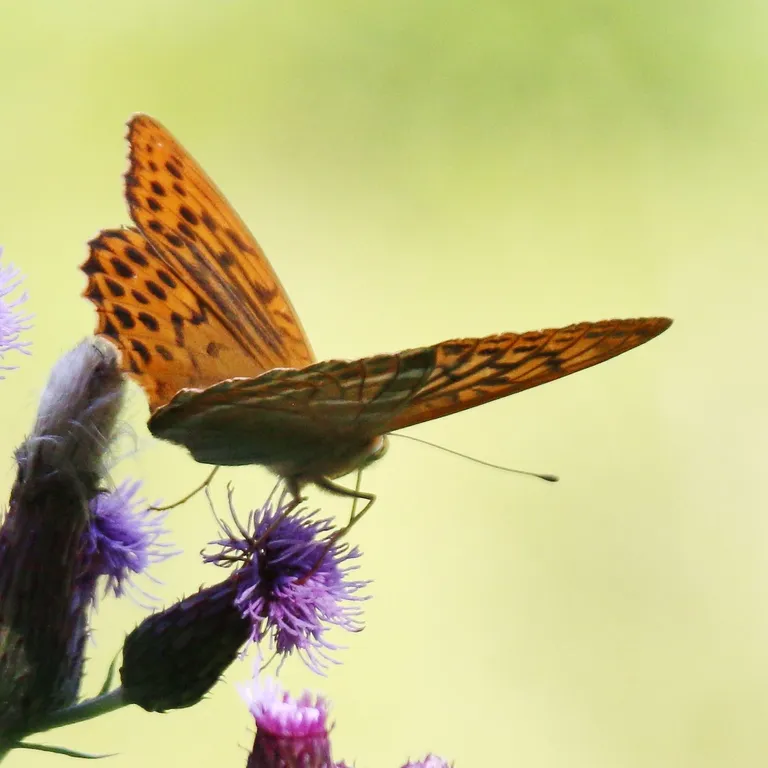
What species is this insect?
Argynnis paphia
